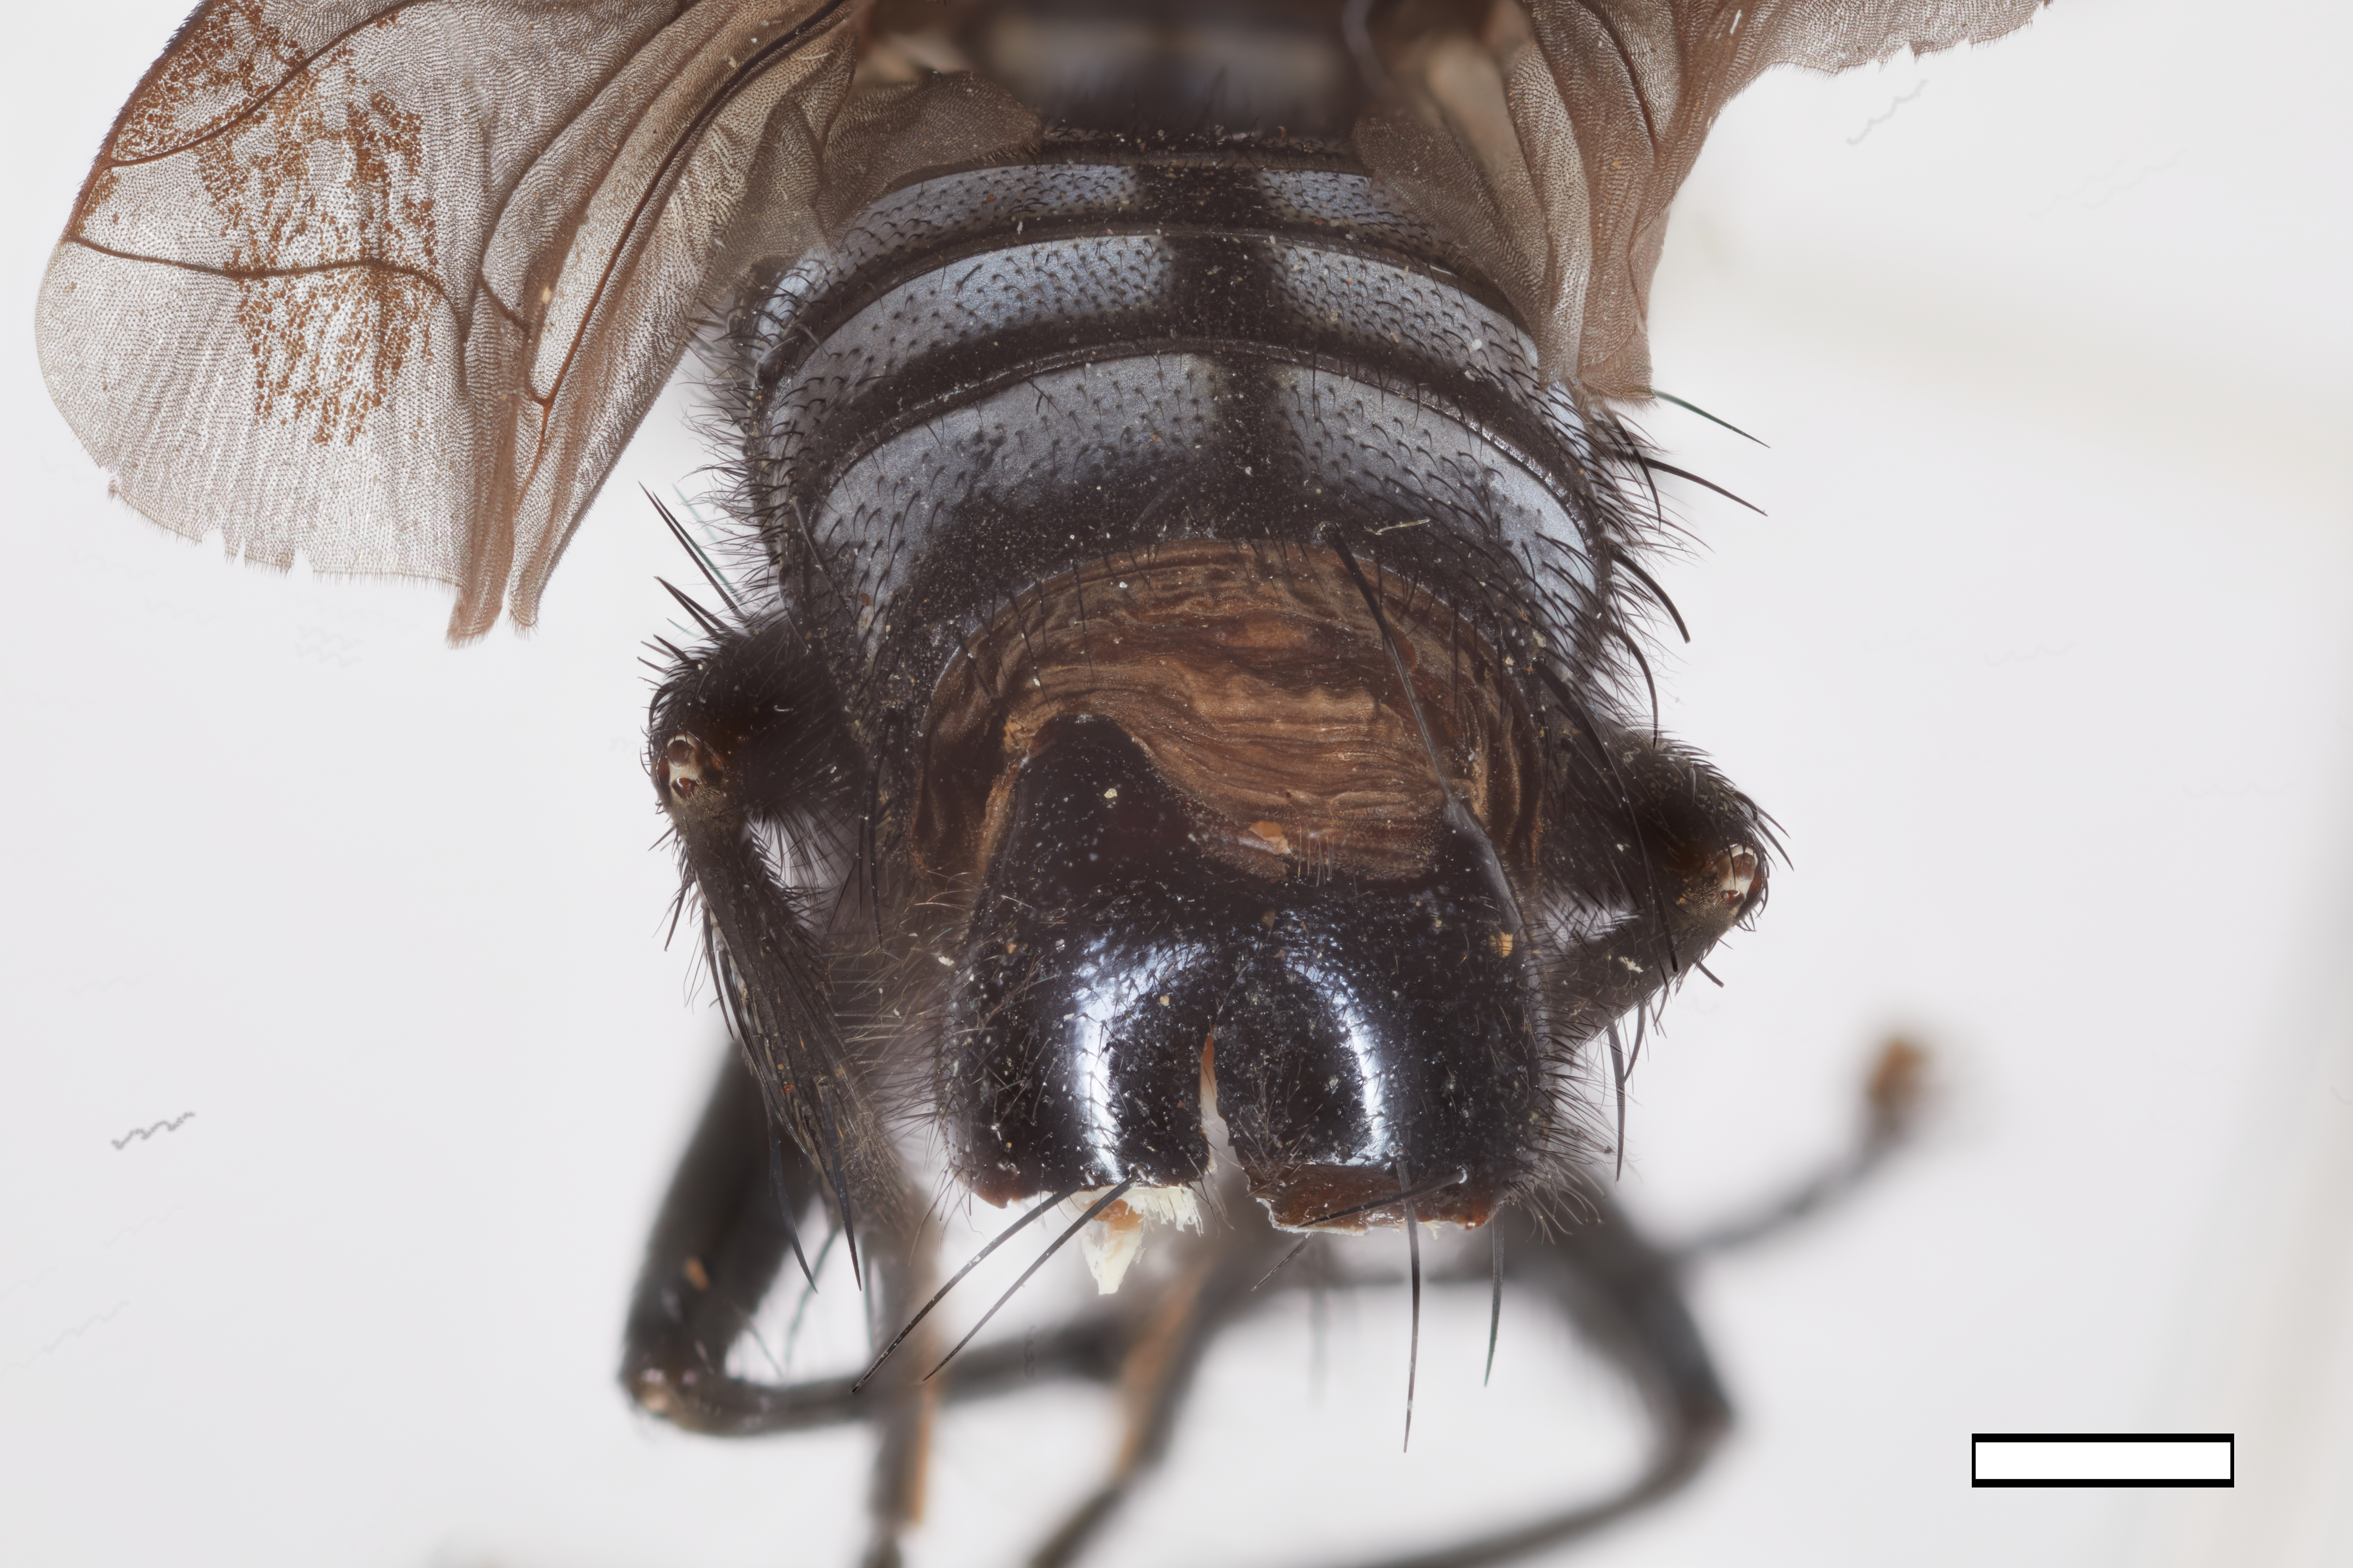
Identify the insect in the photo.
Chapiniola impressa
